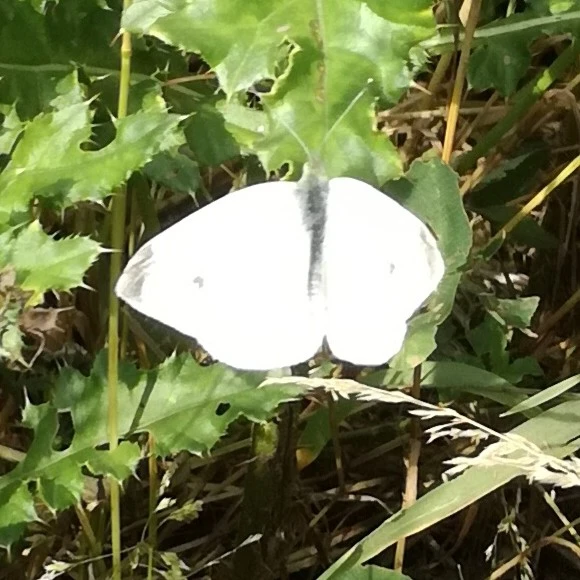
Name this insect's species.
Pieris rapae
